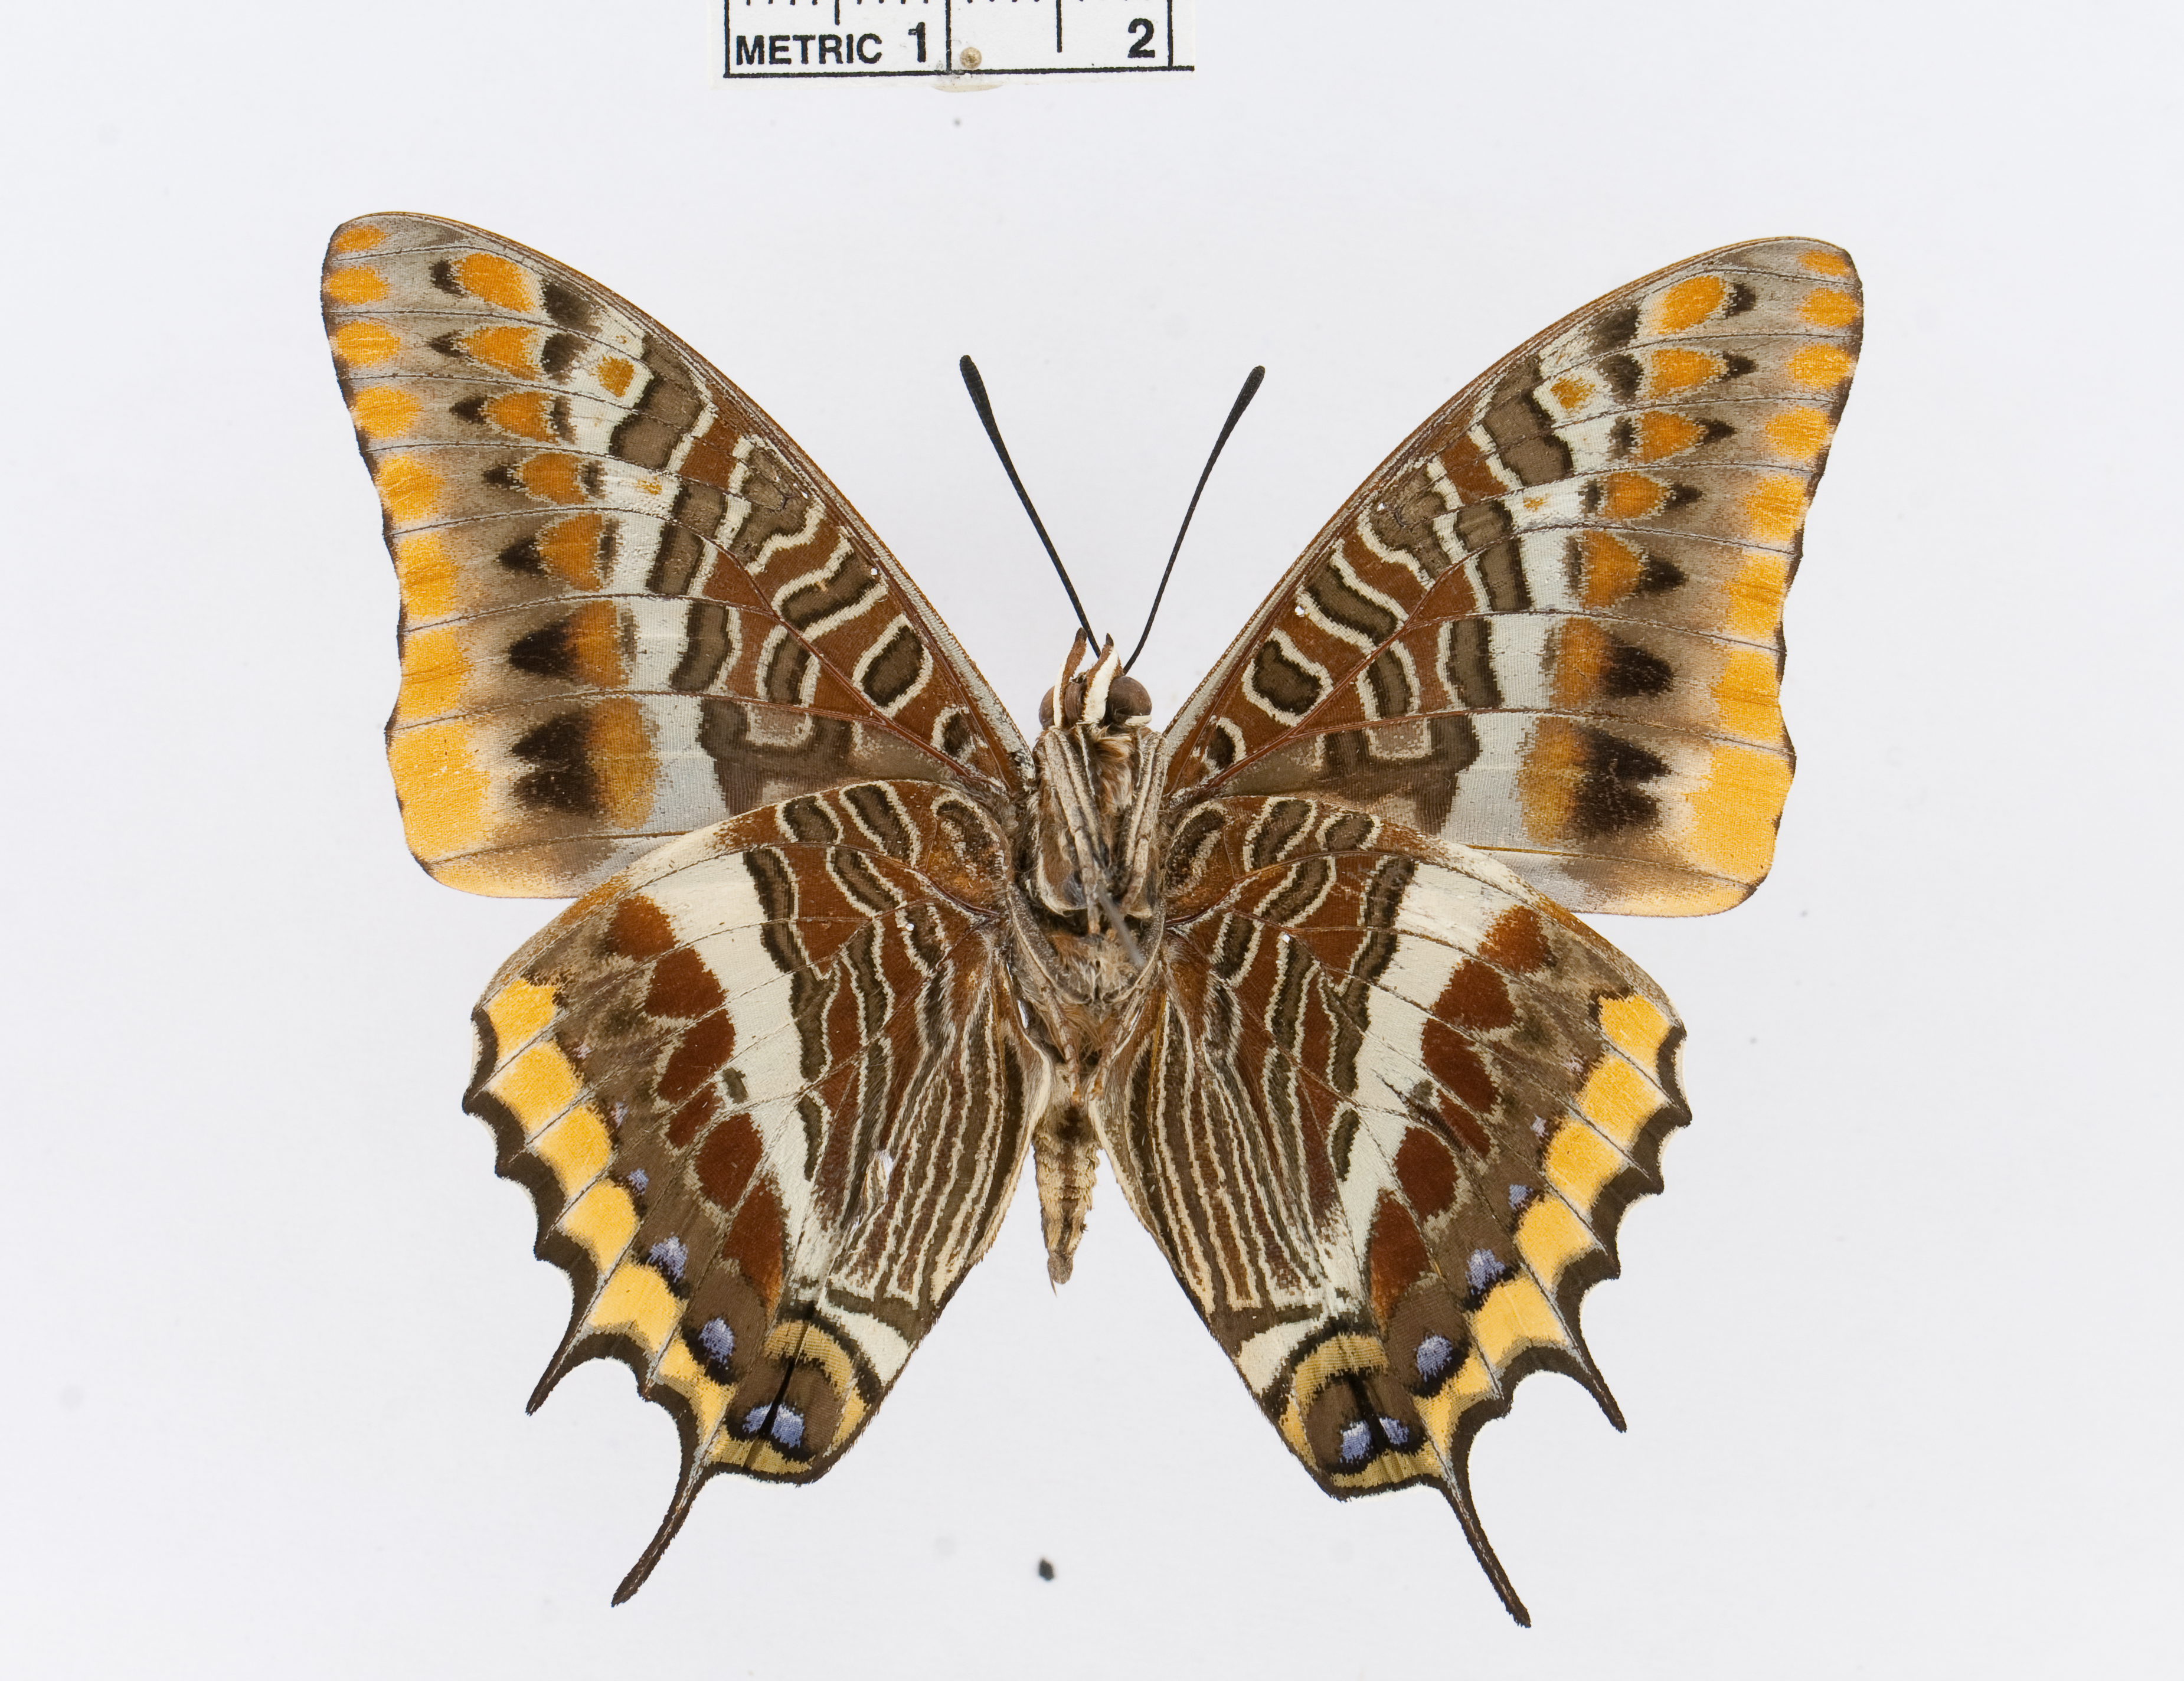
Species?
Charaxes jasius
